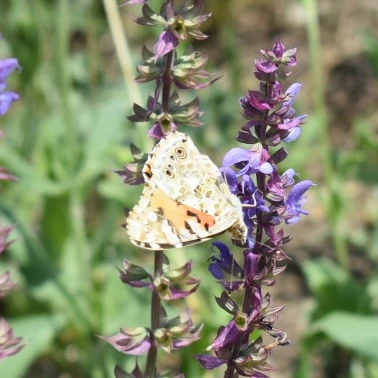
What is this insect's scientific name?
Vanessa cardui
